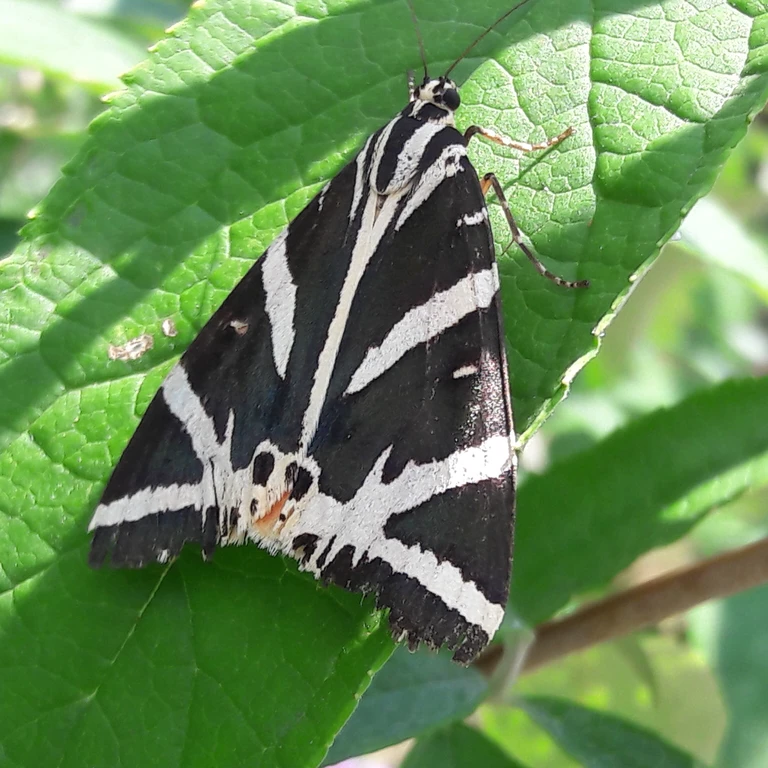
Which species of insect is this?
Euplagia quadripunctaria
